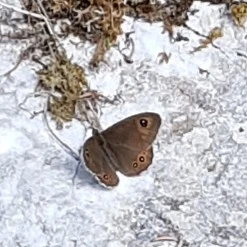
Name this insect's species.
Lasiommata maera (also Pararge maera)
